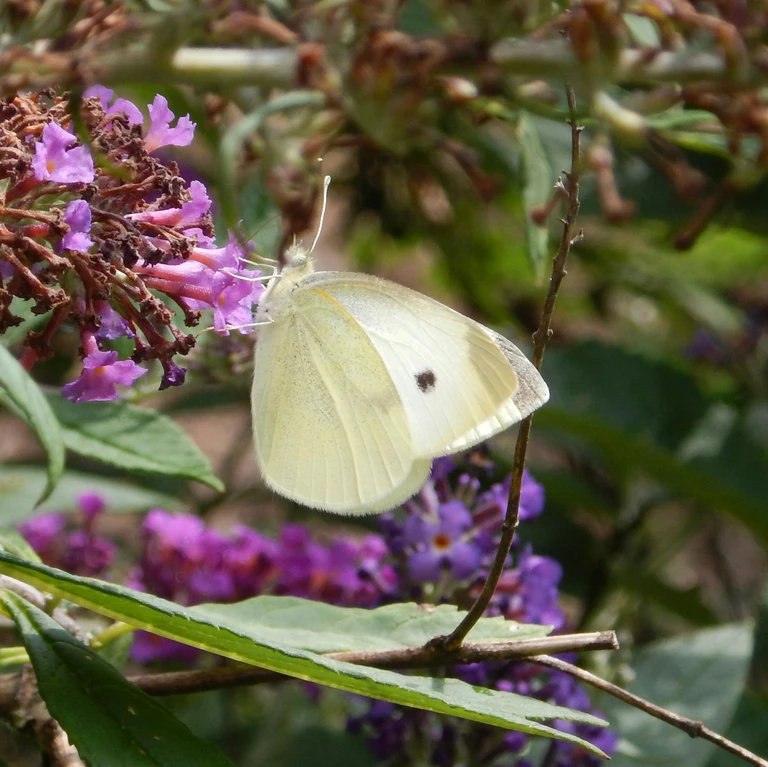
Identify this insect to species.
Pieris rapae
